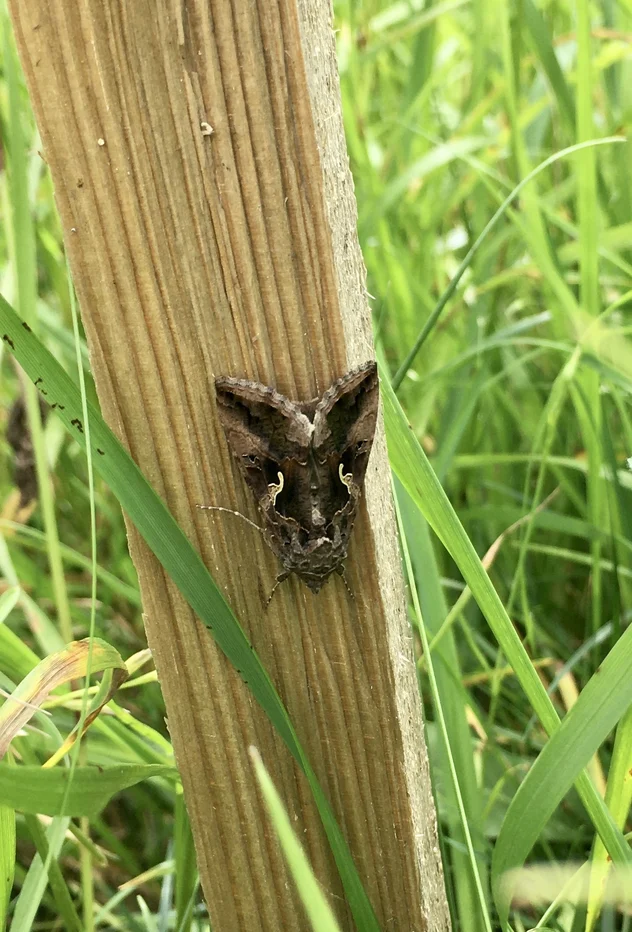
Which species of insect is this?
Autographa gamma
